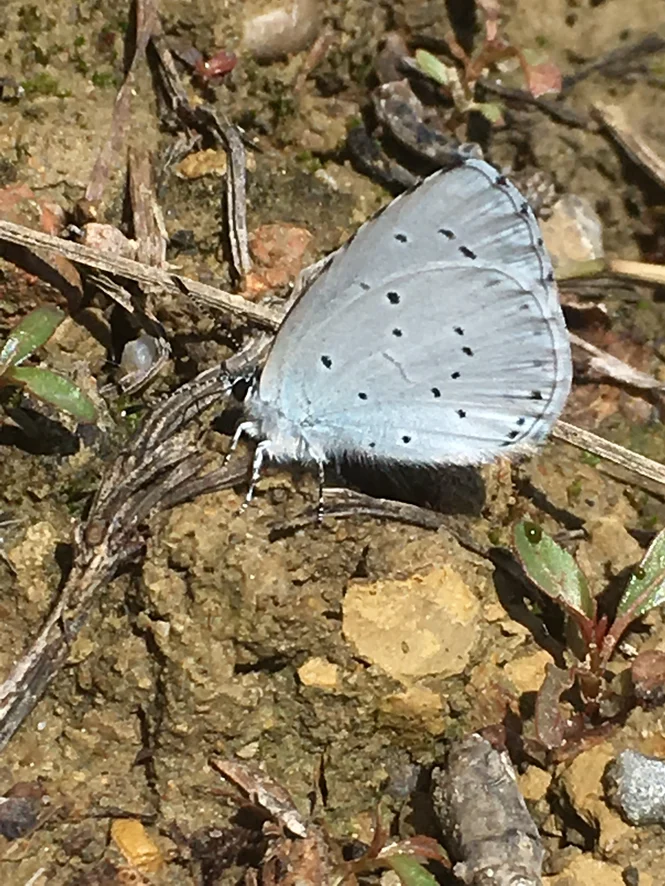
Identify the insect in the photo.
Celastrina argiolus
